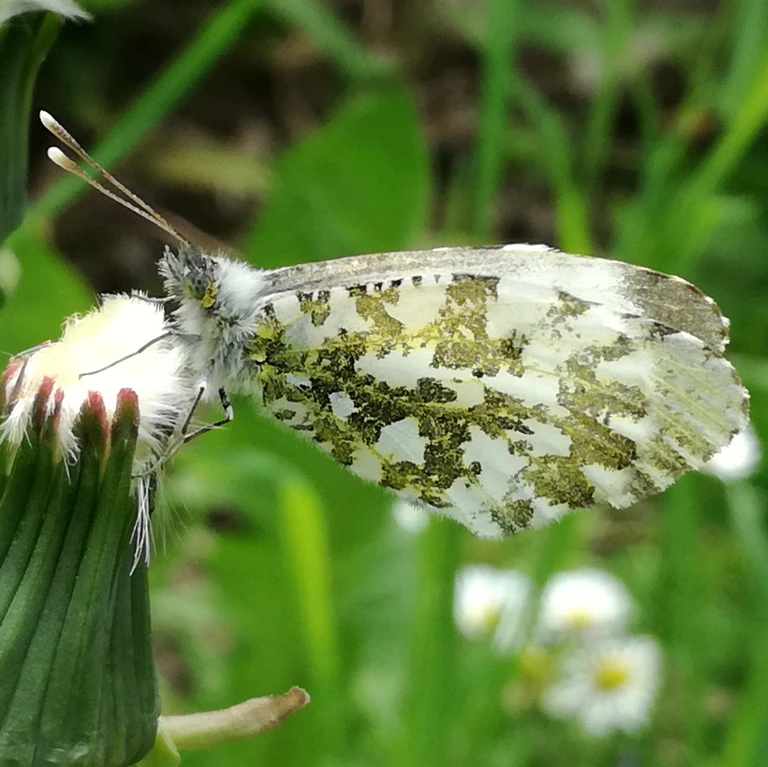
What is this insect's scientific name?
Anthocharis cardamines
